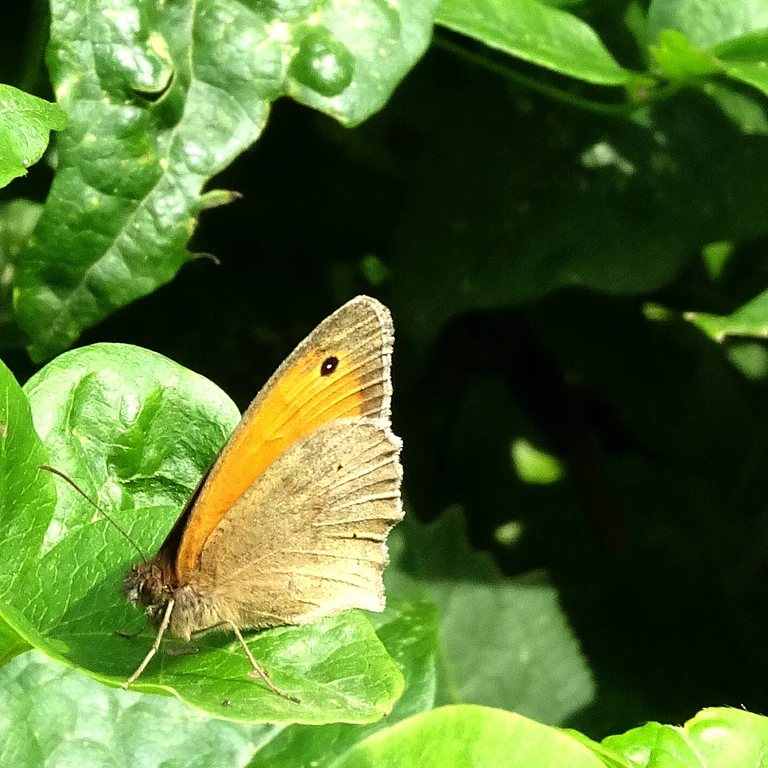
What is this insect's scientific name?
Maniola jurtina
